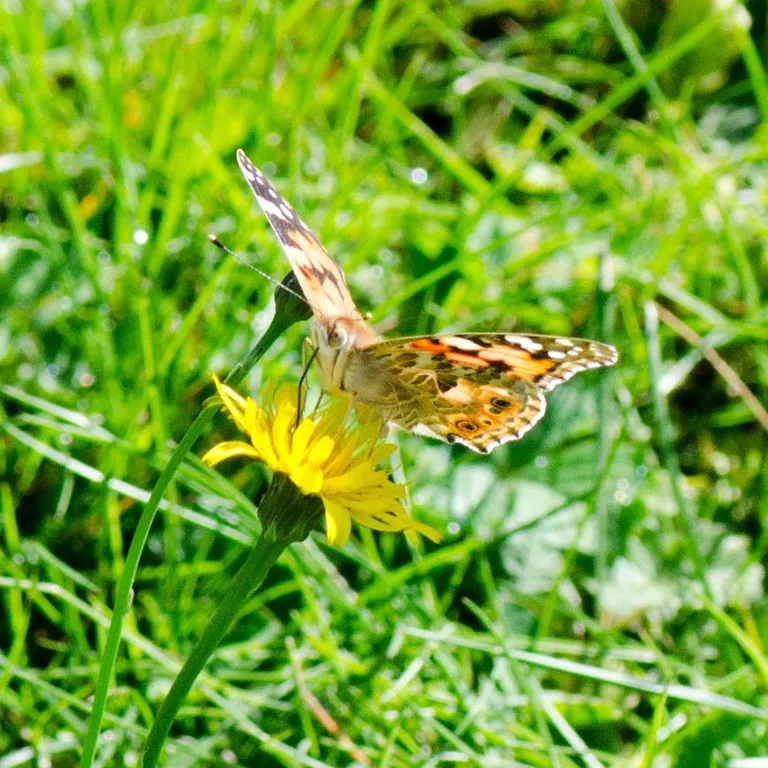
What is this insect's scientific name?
Vanessa cardui
